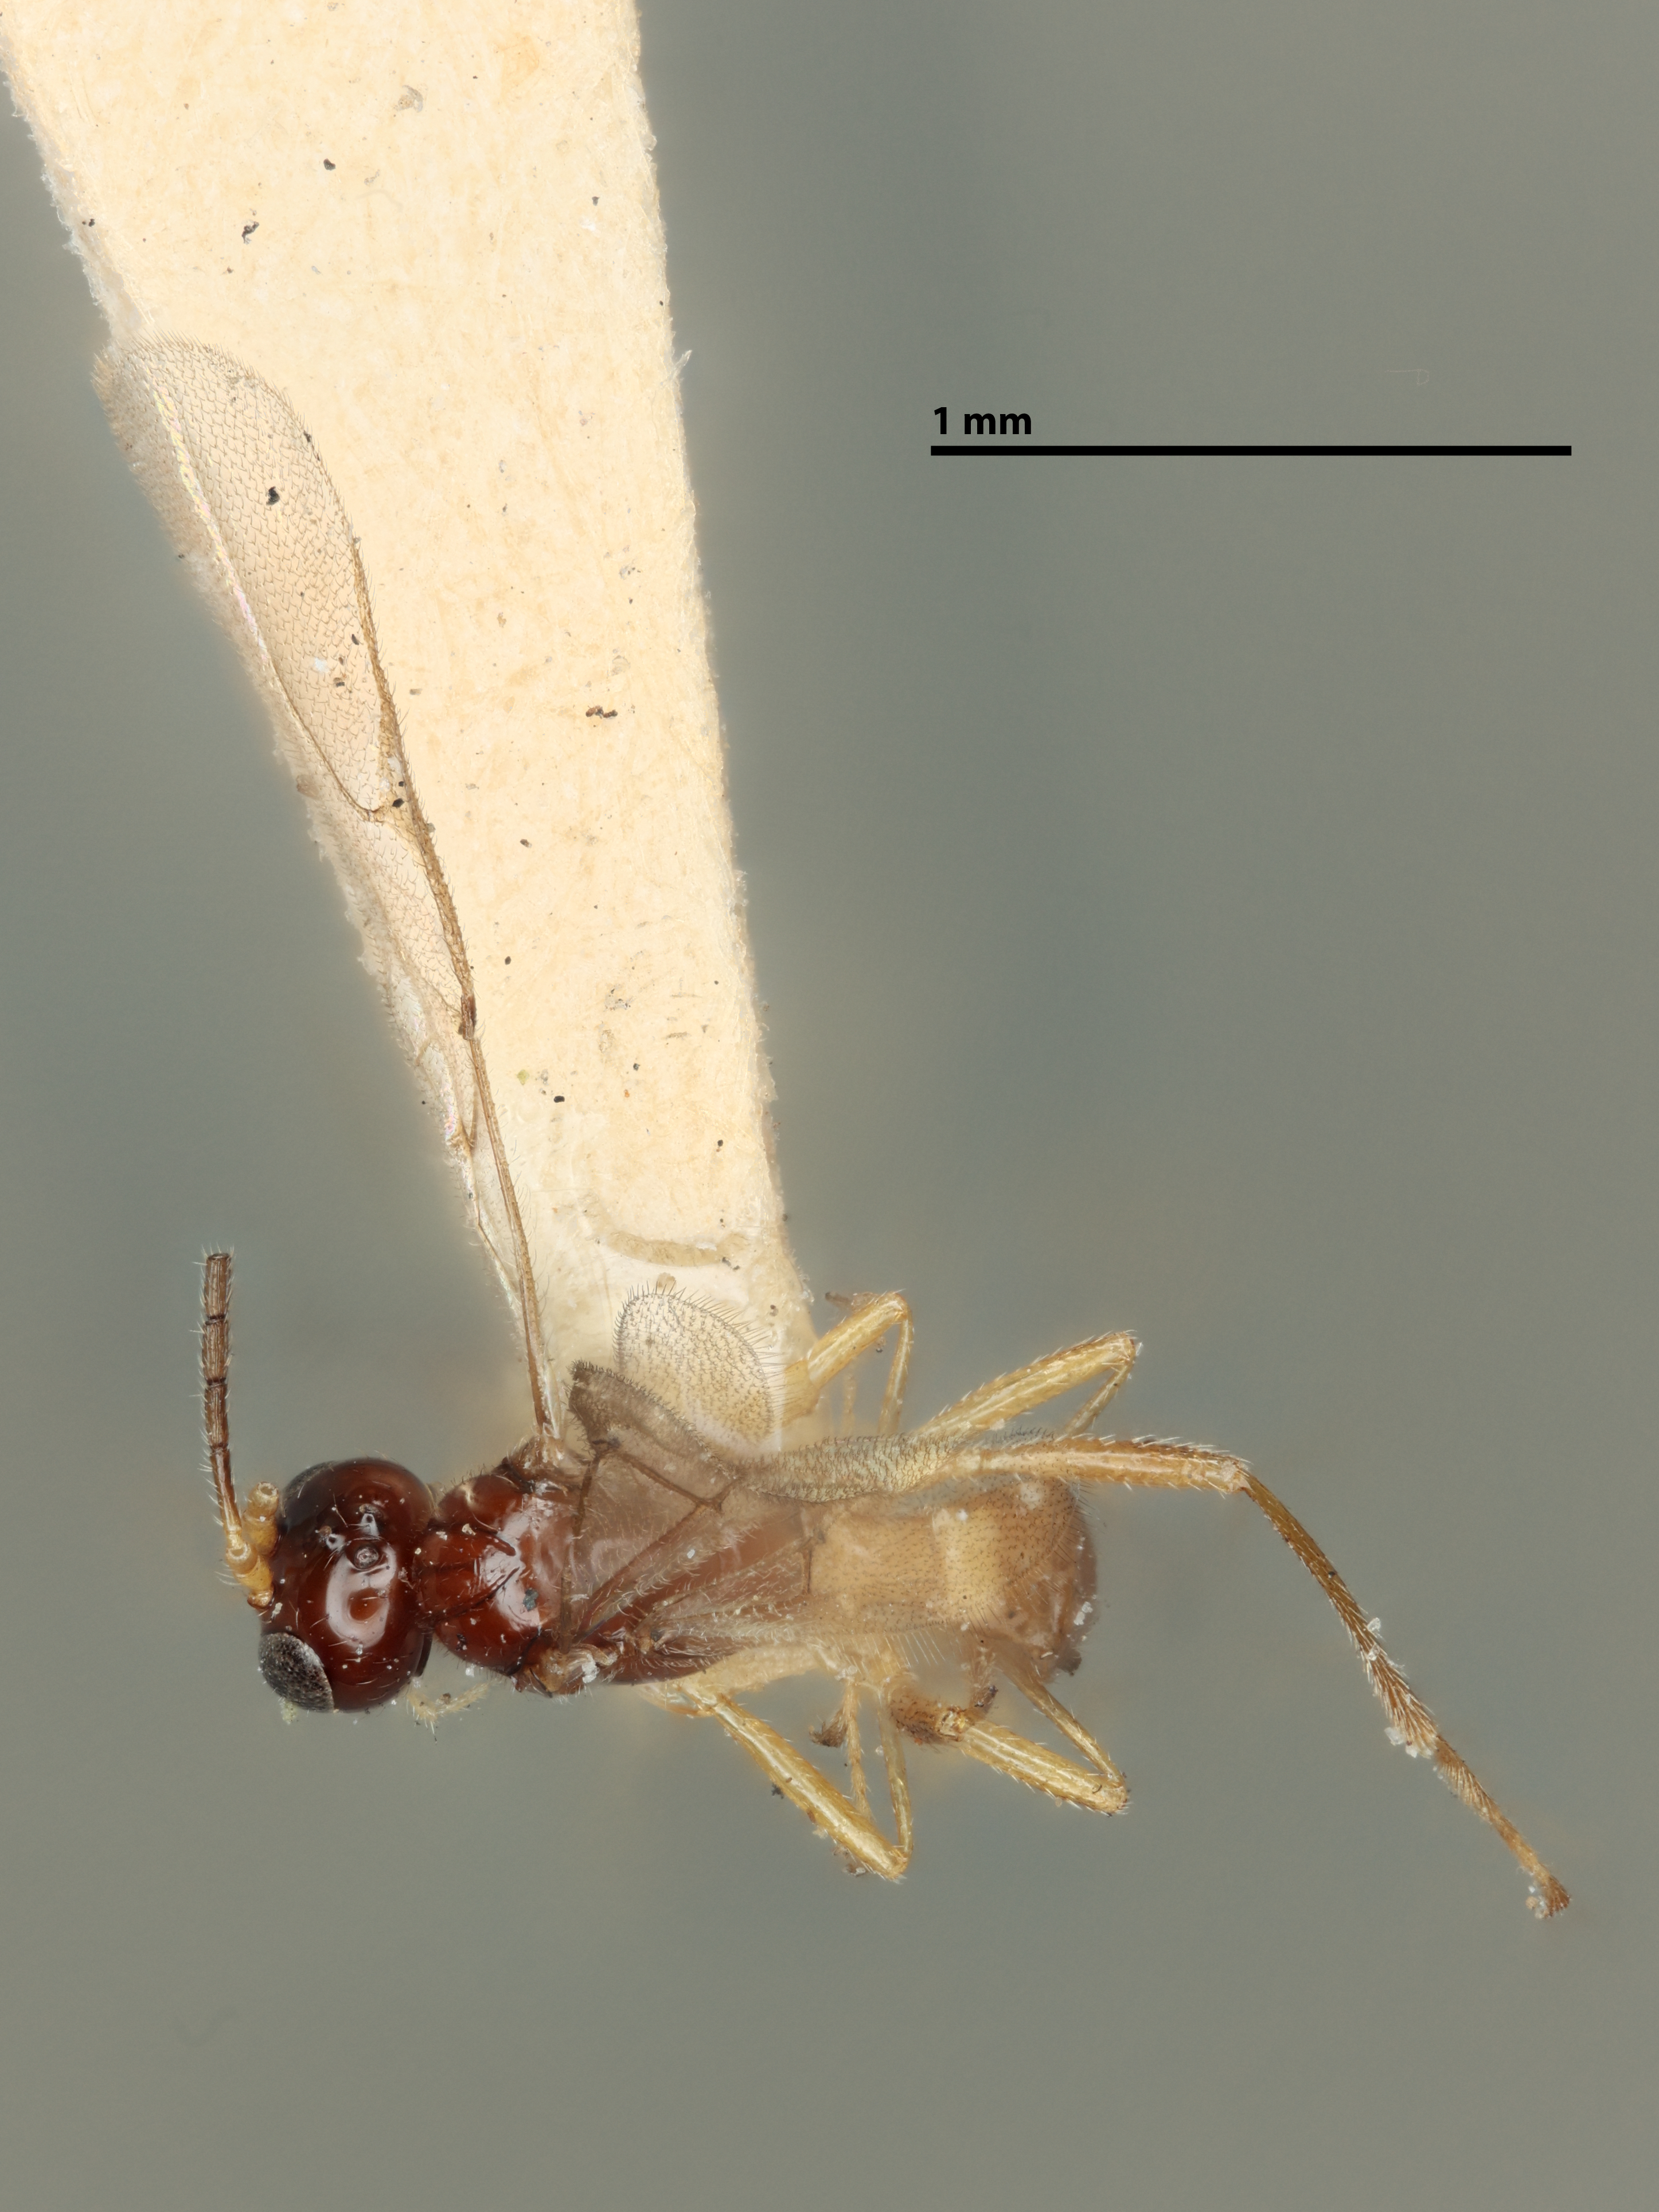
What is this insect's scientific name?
Praon negundinis
